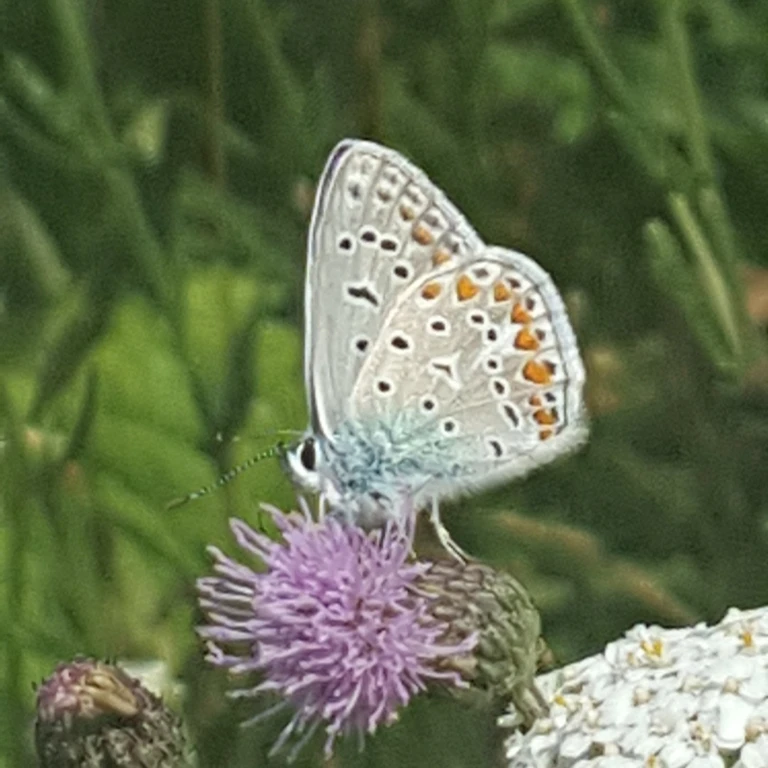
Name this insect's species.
Polyommatus icarus
